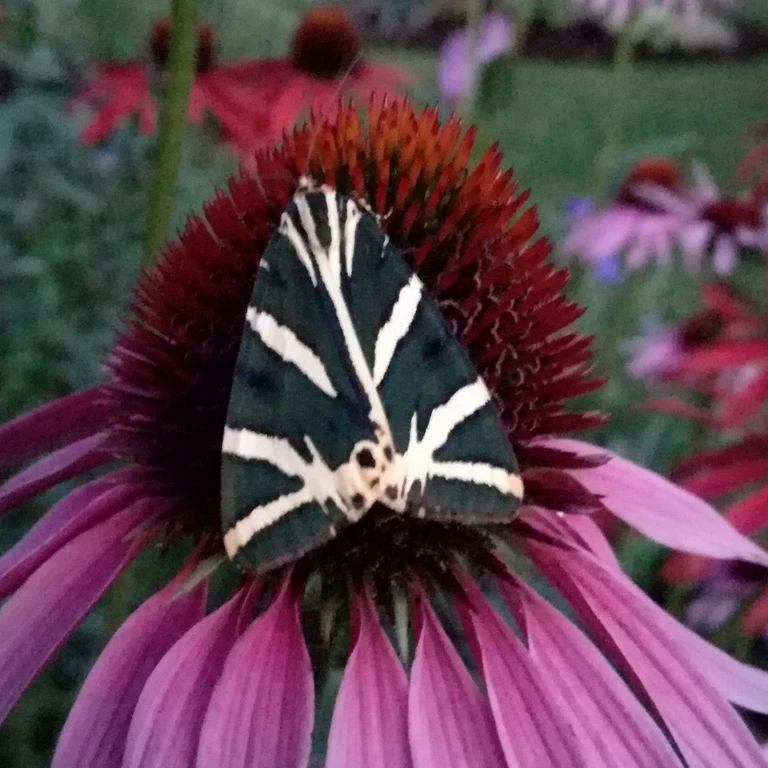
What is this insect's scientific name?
Euplagia quadripunctaria
